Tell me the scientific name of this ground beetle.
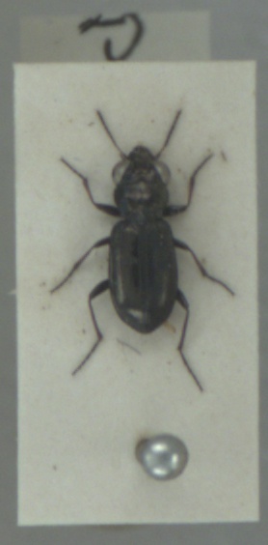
Notiophilus palustris
